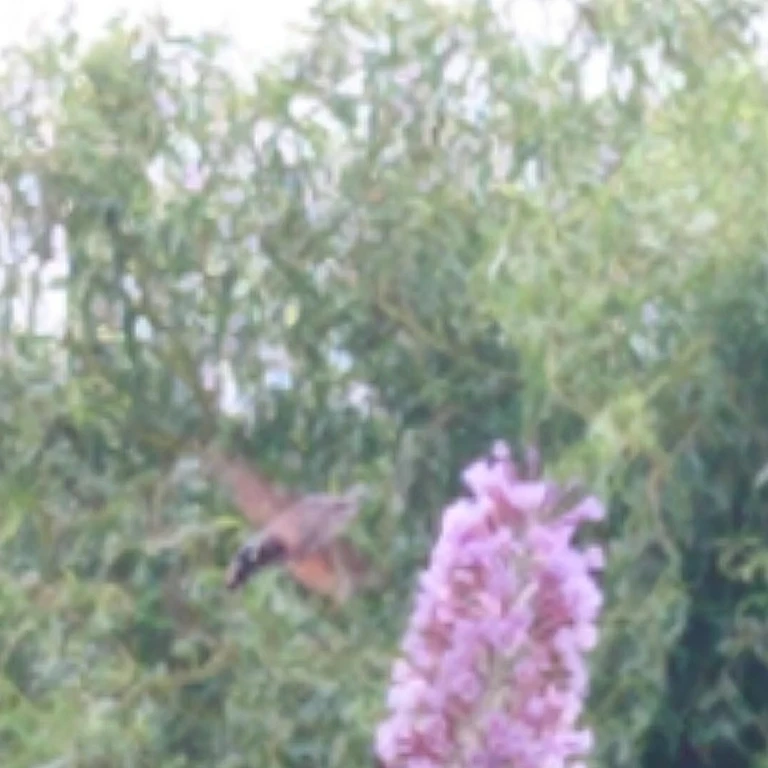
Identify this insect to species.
Macroglossum stellatarum
